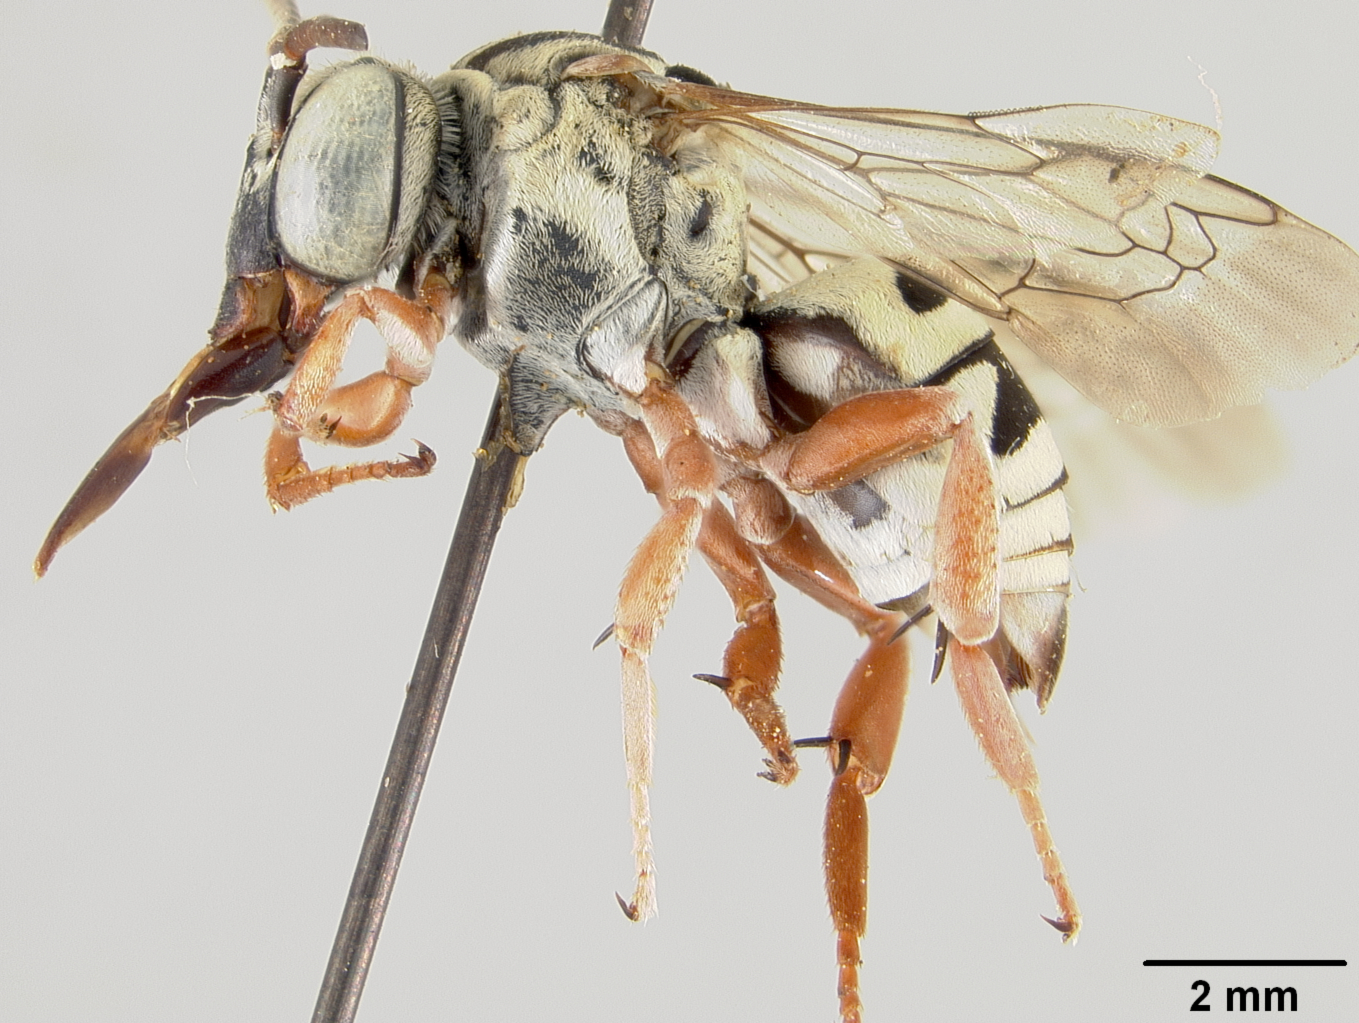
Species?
Triepeolus timberlakei (also Triepeolus texanus)
